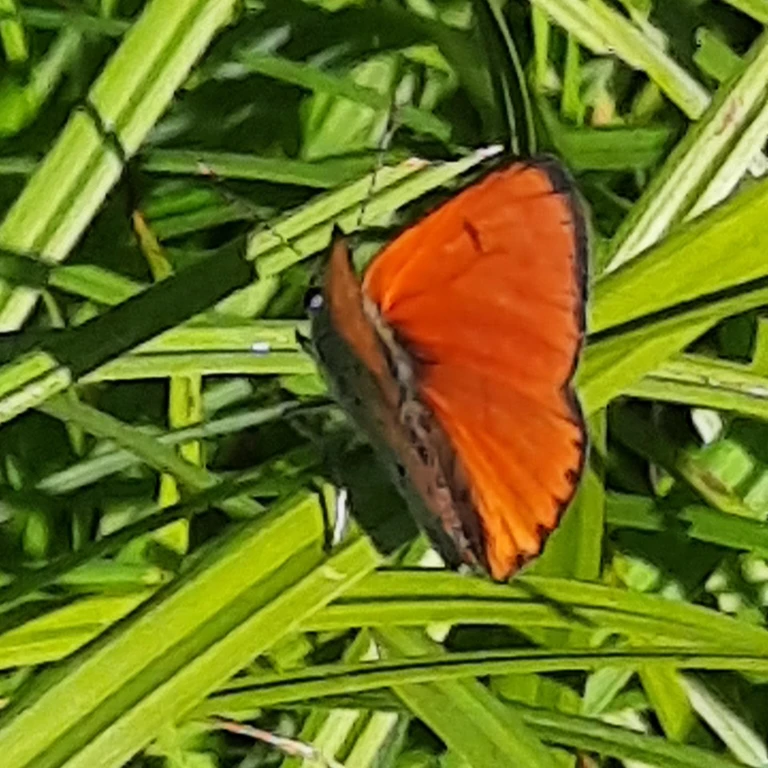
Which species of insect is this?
Lycaena dispar
